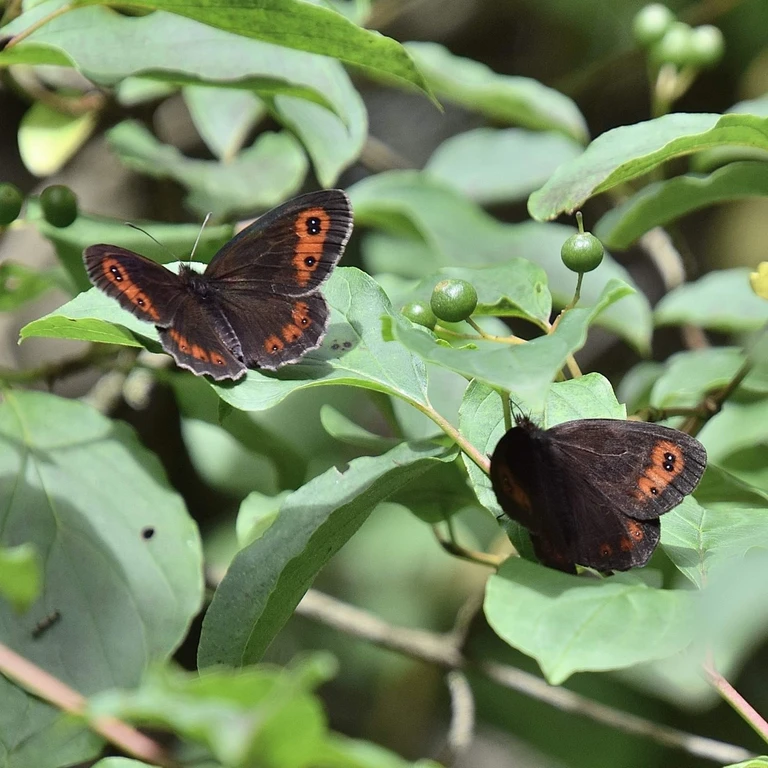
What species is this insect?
Erebia aethiops
